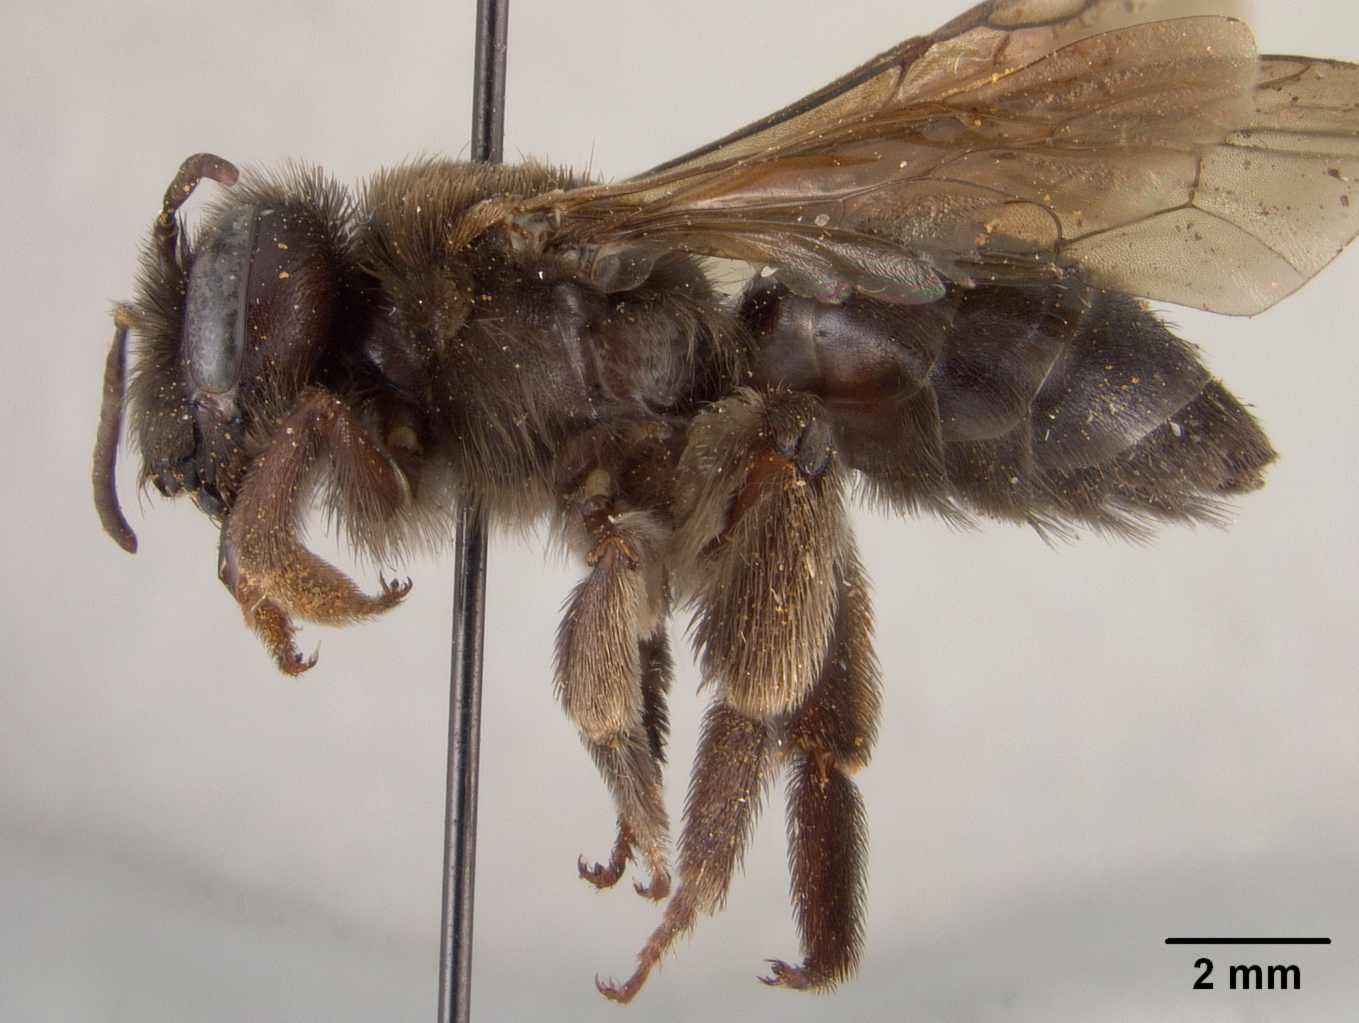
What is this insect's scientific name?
Andrena barnei
